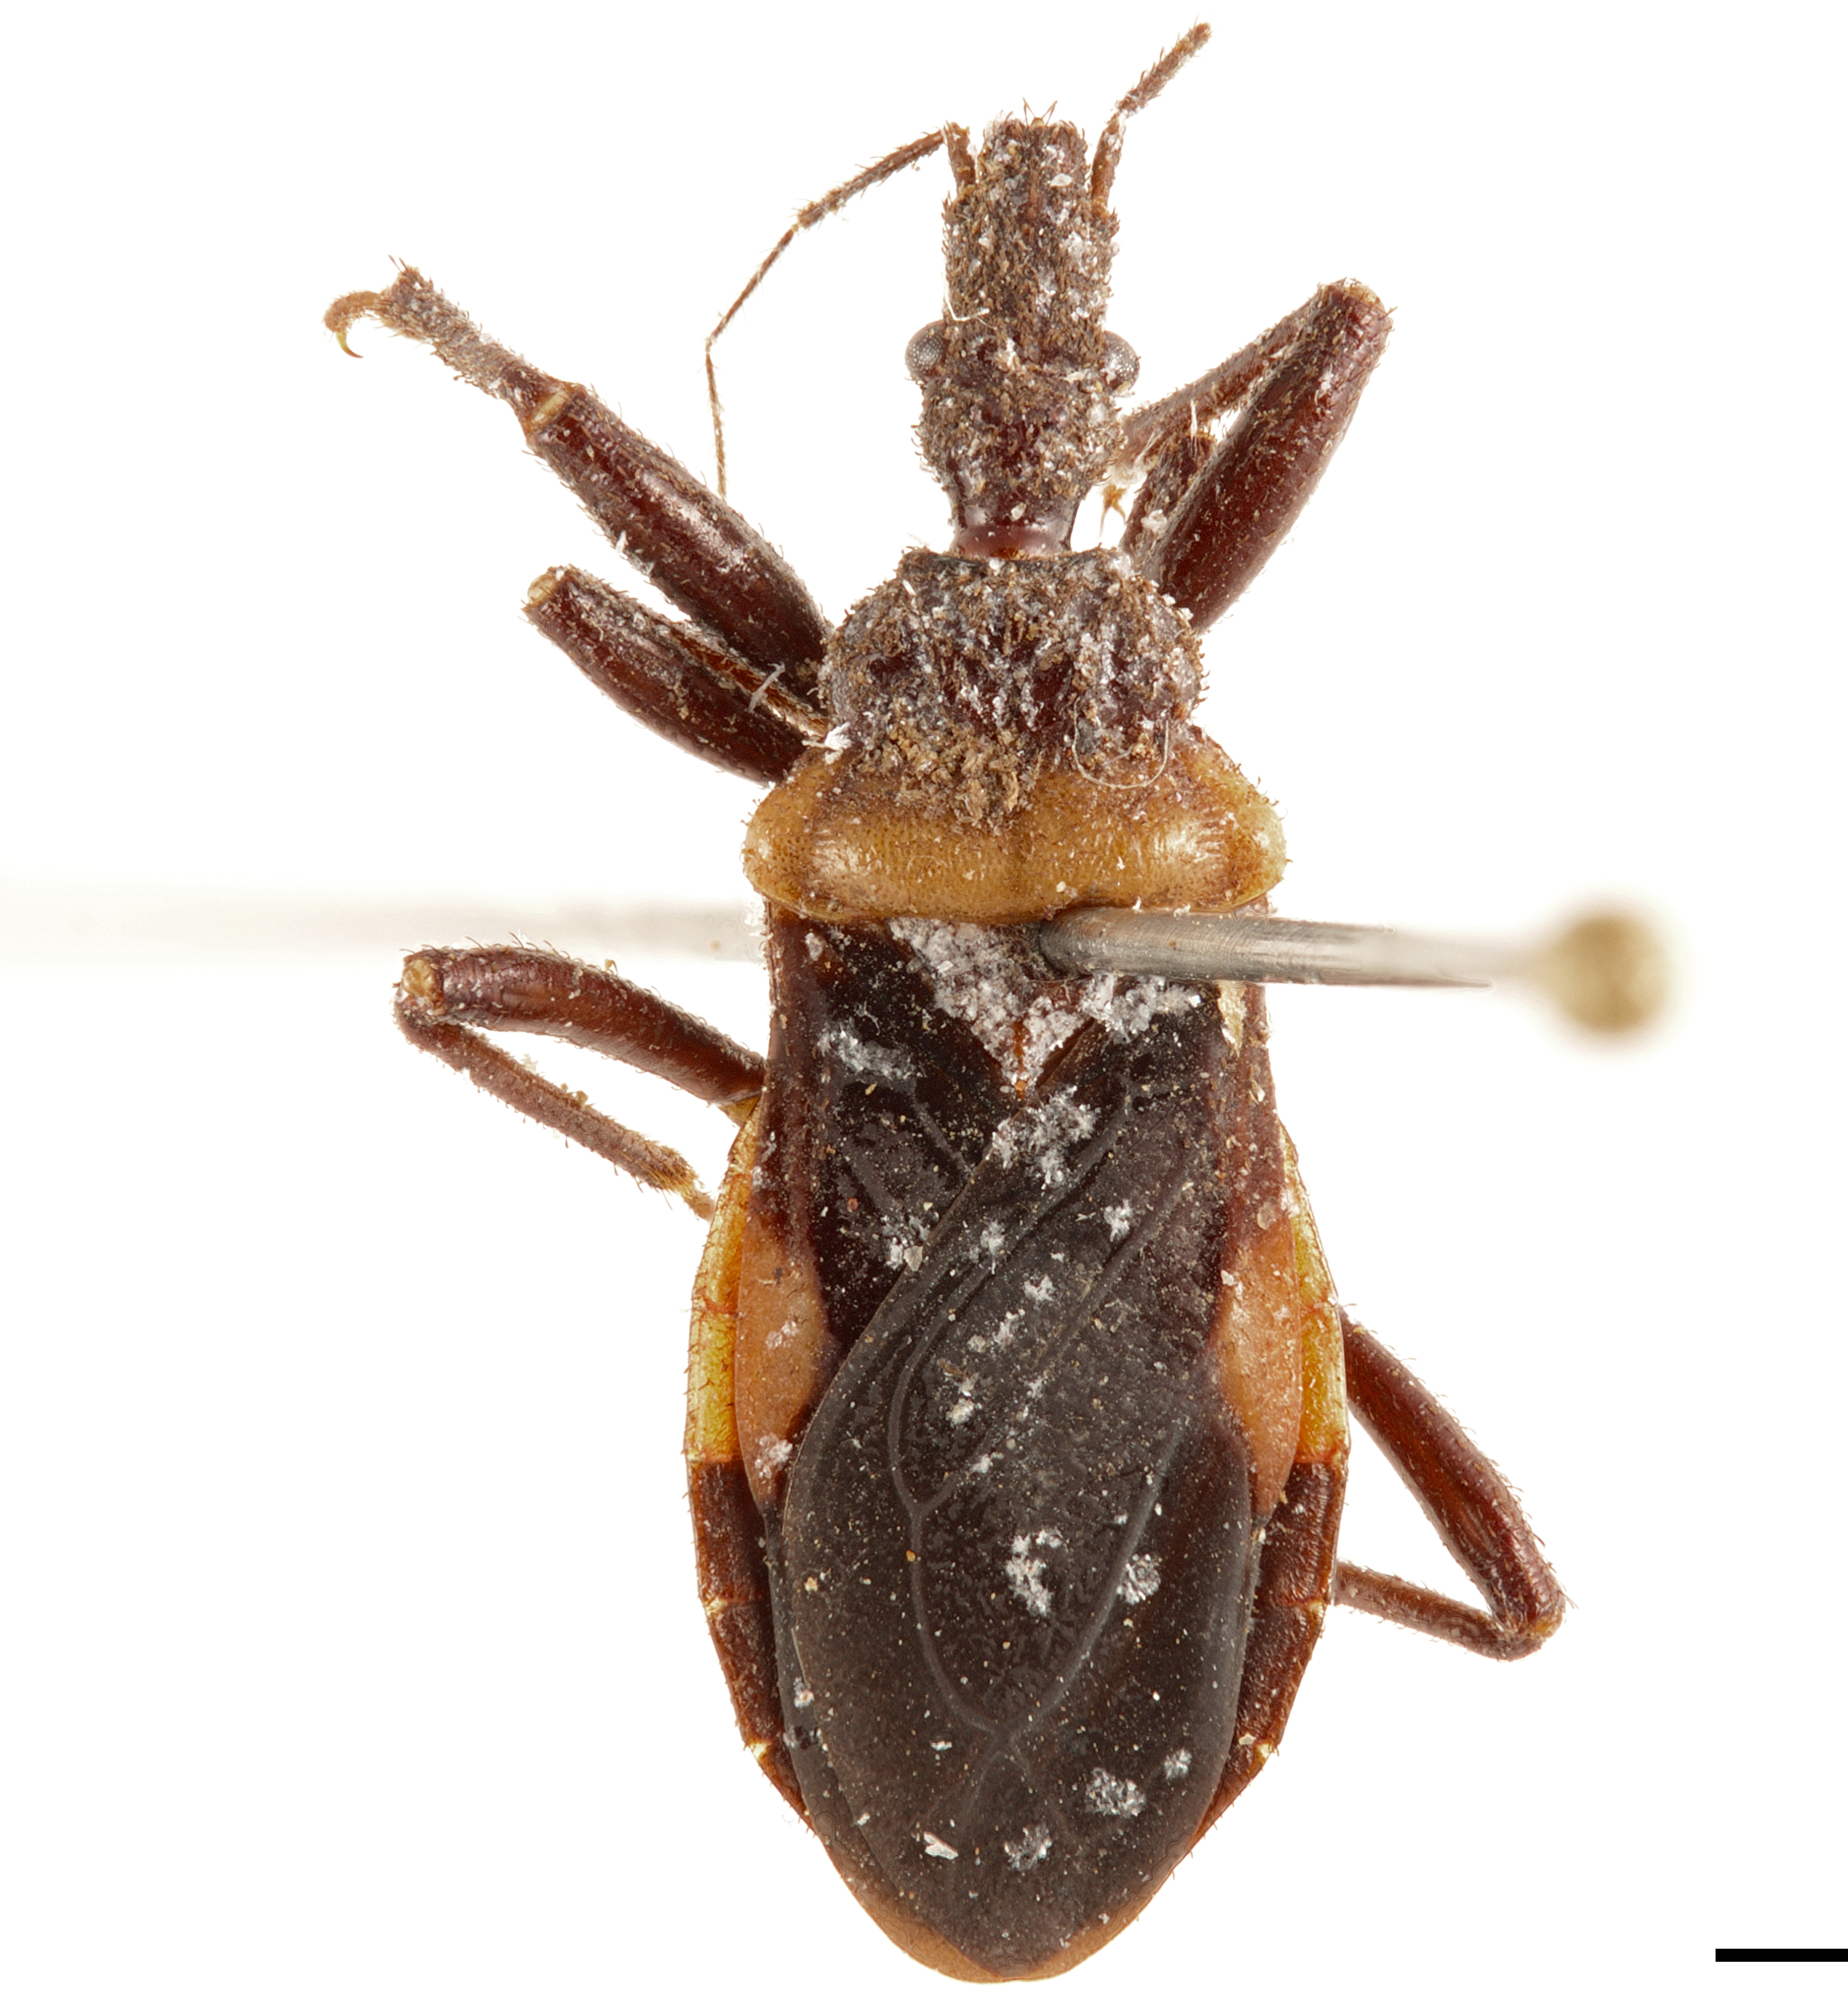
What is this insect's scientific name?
Tiarodes picturatus
